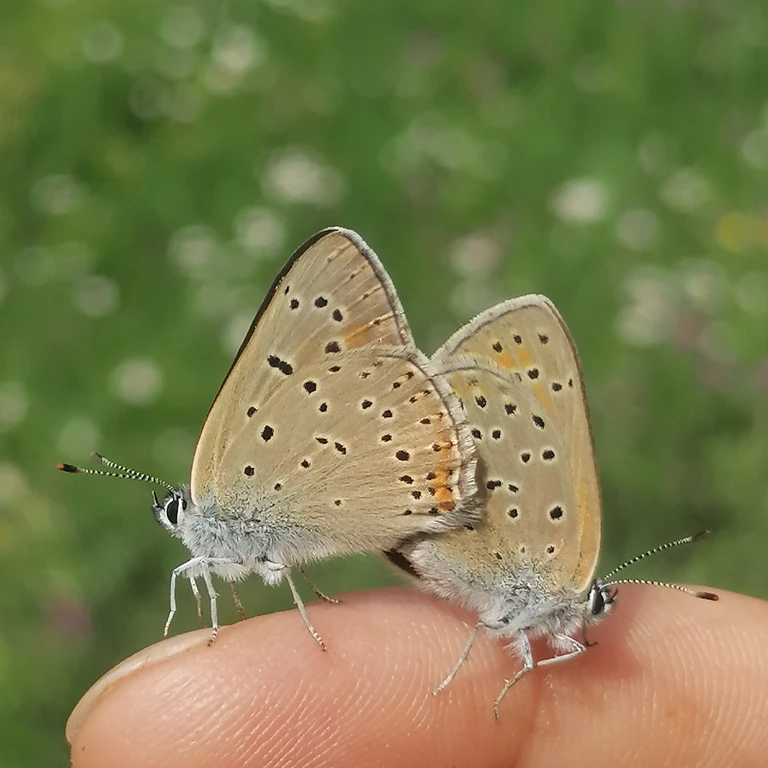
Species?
Lycaena hippothoe (also Palaeochrysophanus hippothoe)
